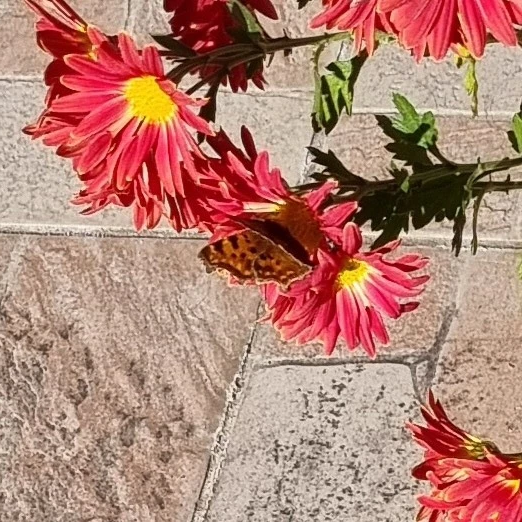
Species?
Polygonia c-album
